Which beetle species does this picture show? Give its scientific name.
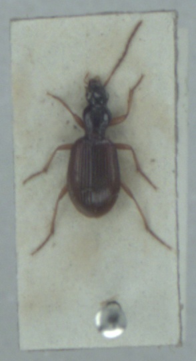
Oxypselaphus obscurus
